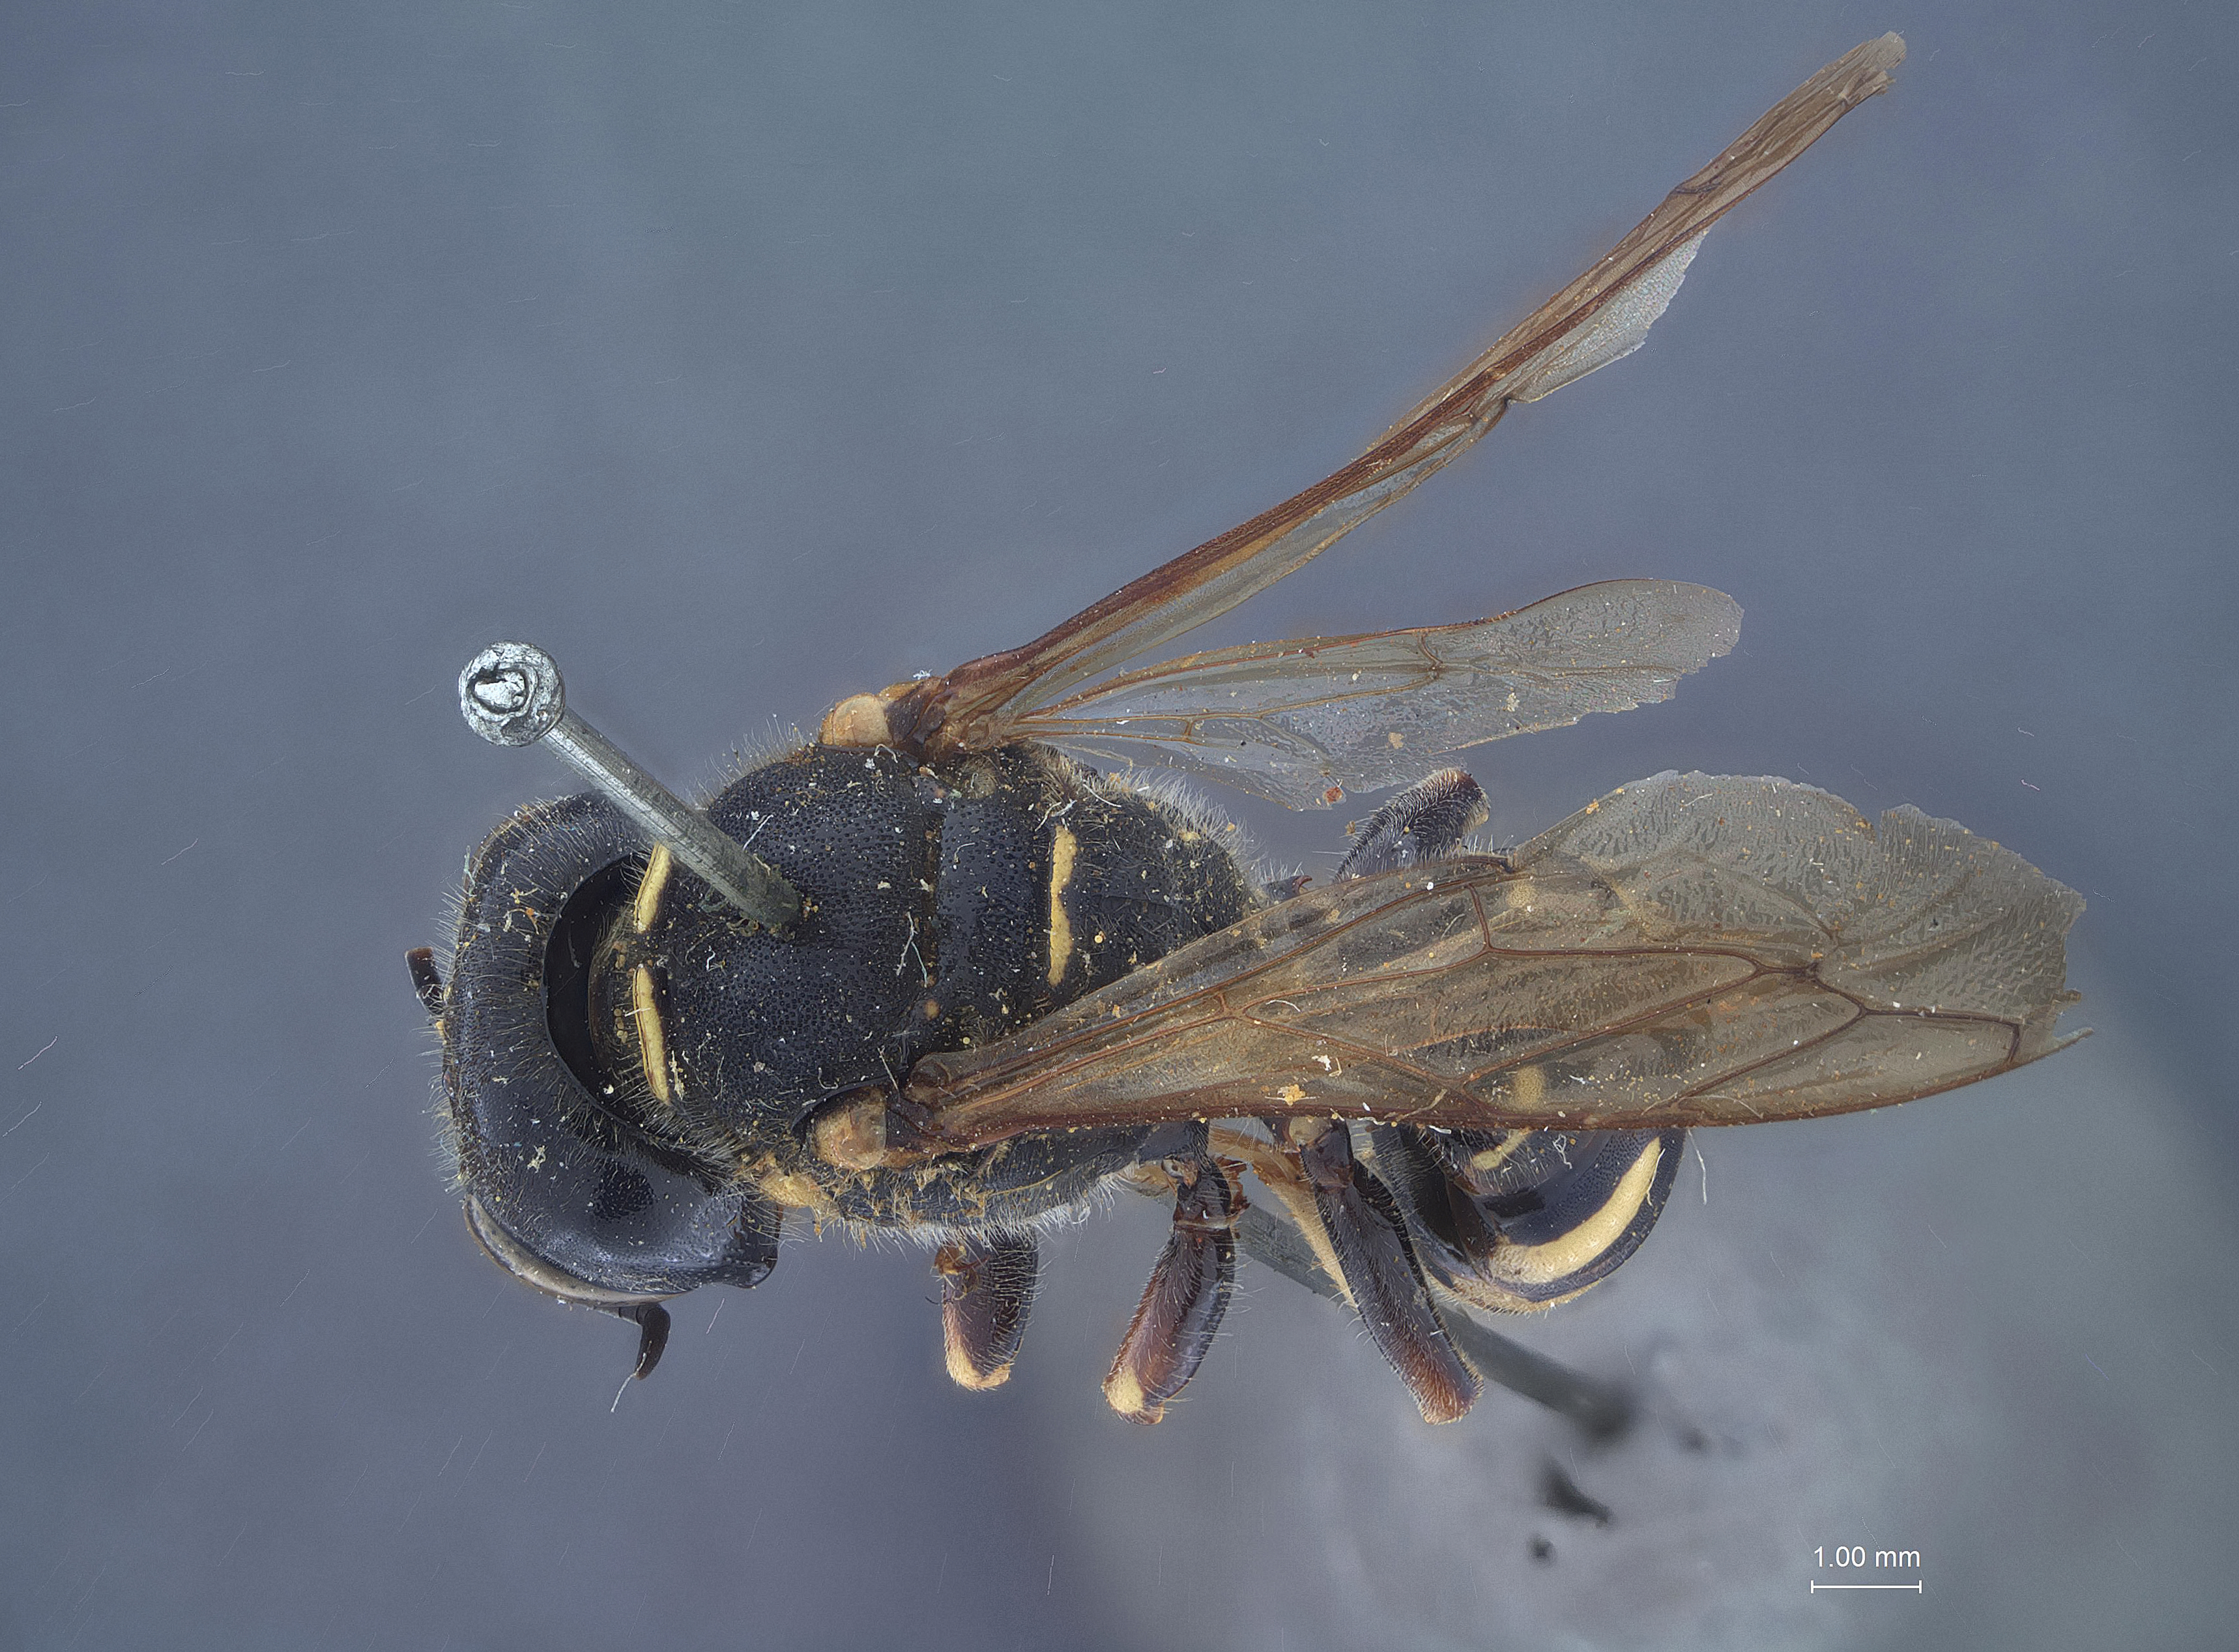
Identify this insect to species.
Crabro novanus
